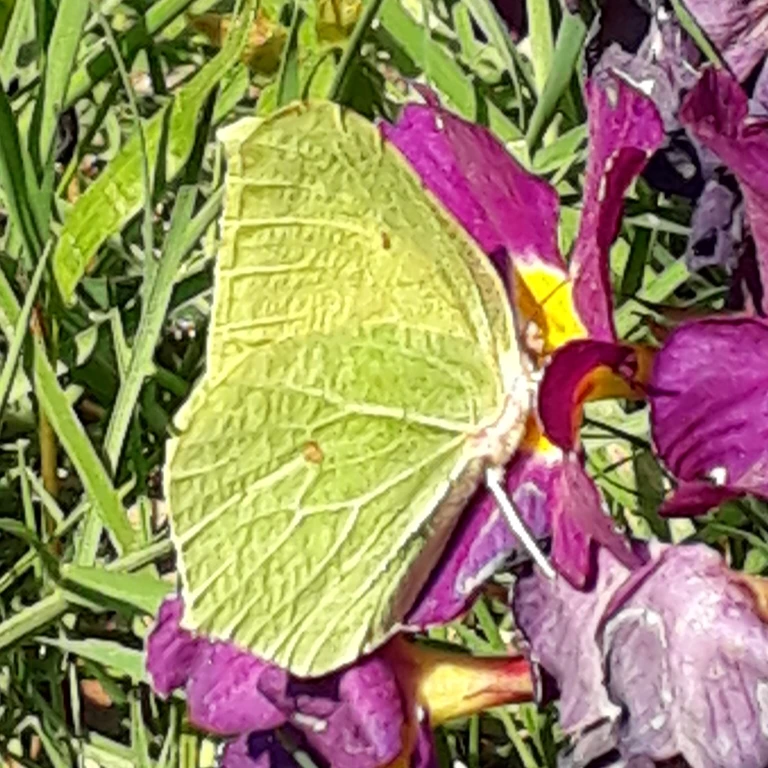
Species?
Gonepteryx rhamni
